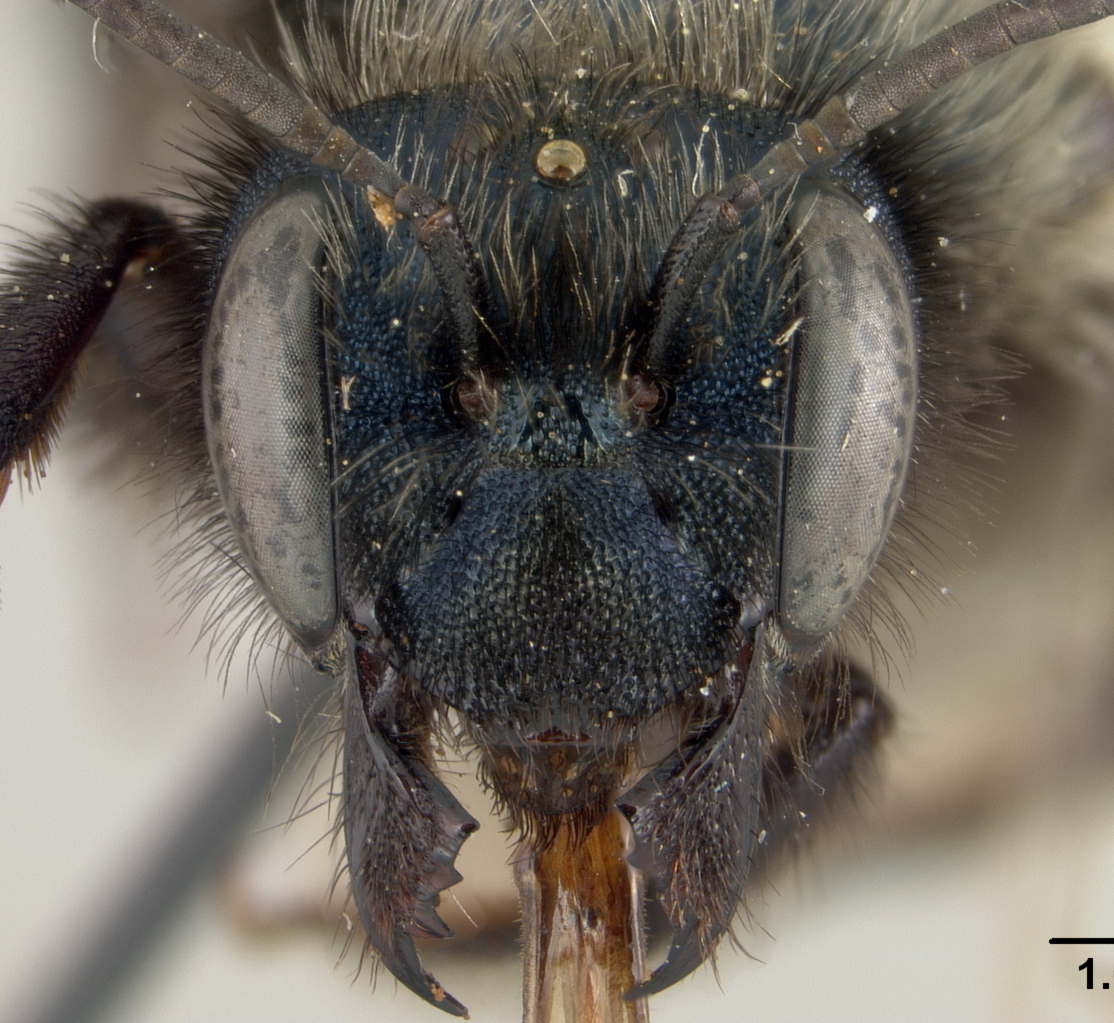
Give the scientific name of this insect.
Osmia leonis
